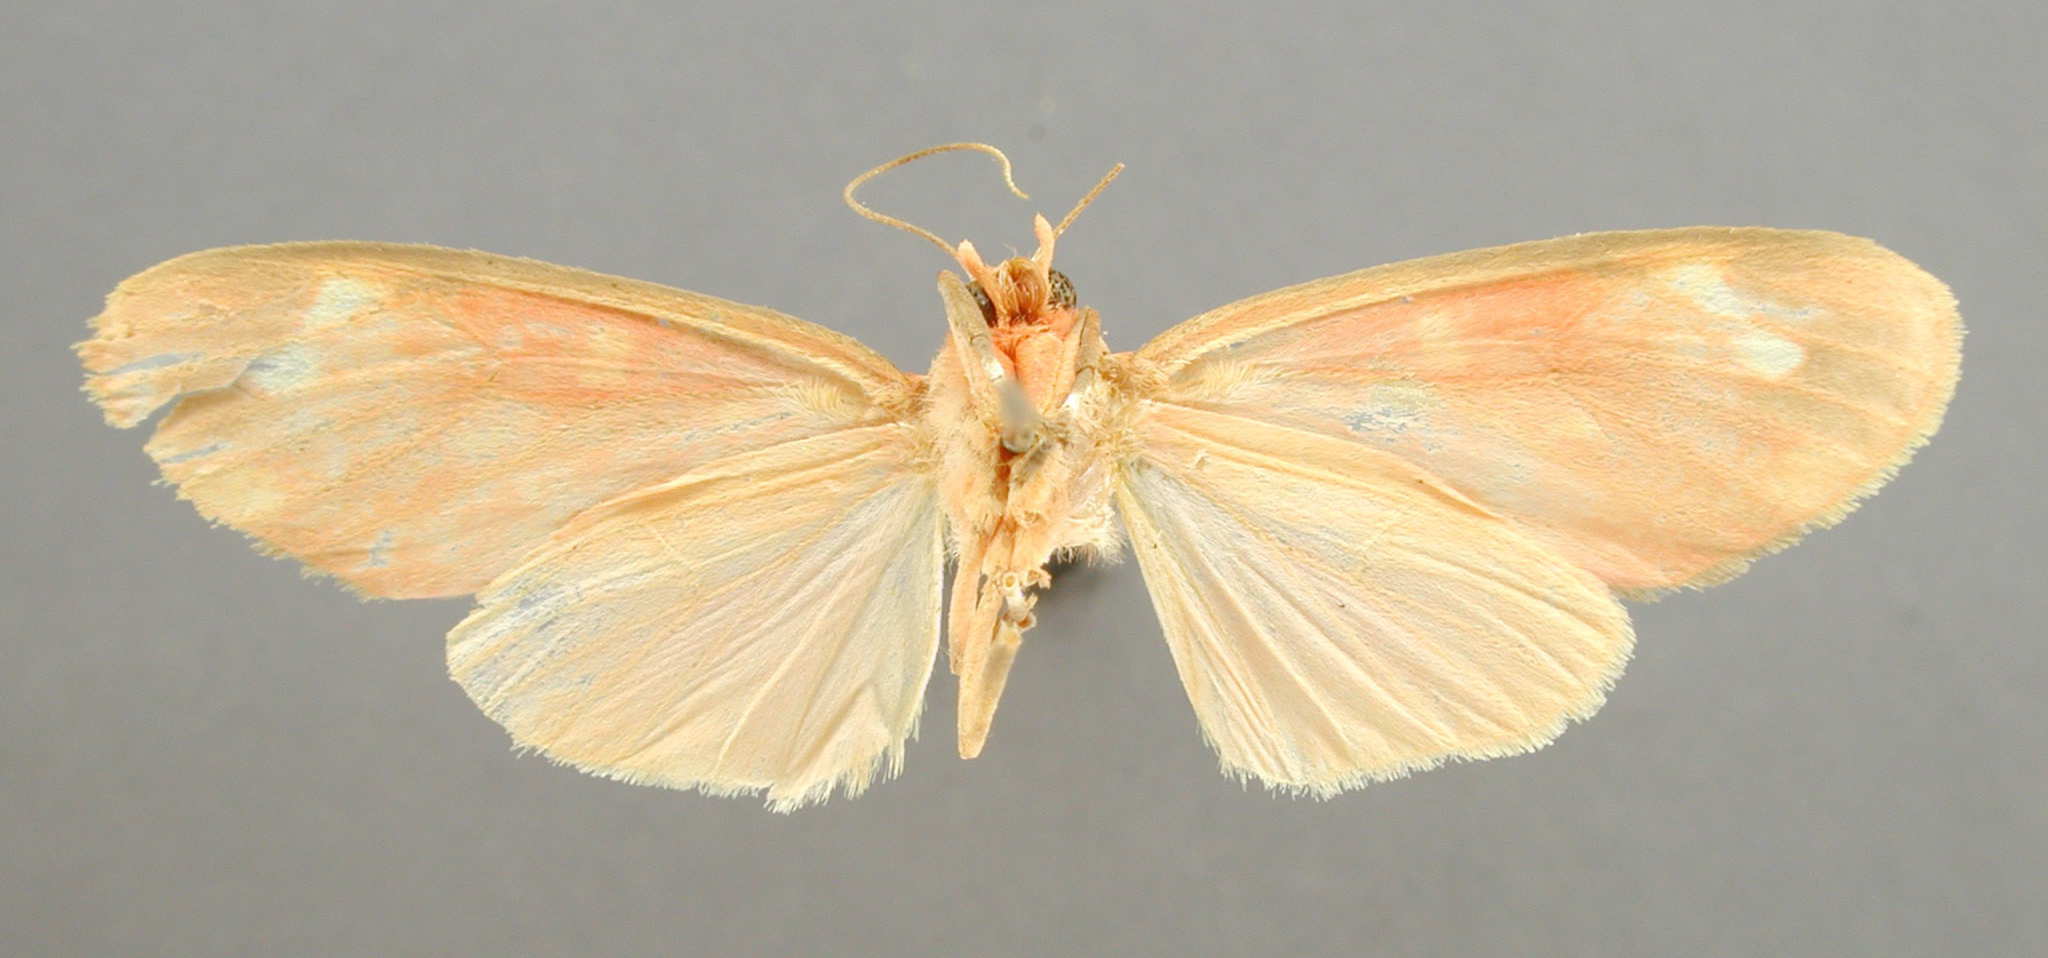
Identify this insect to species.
Melese flavimaculata
